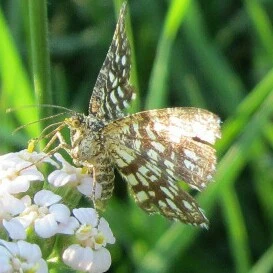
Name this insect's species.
Chiasmia clathrata
